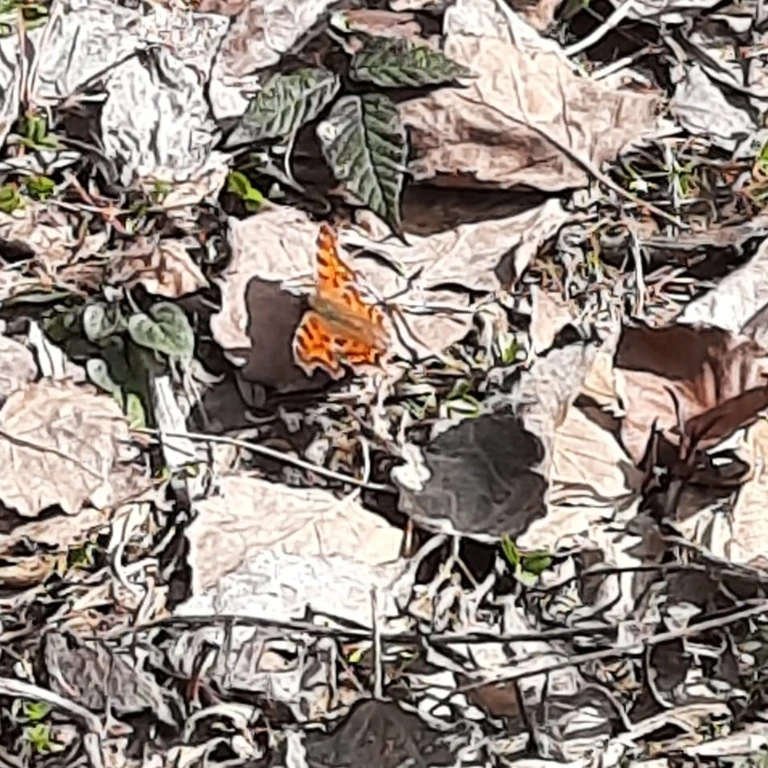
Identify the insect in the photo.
Polygonia c-album
